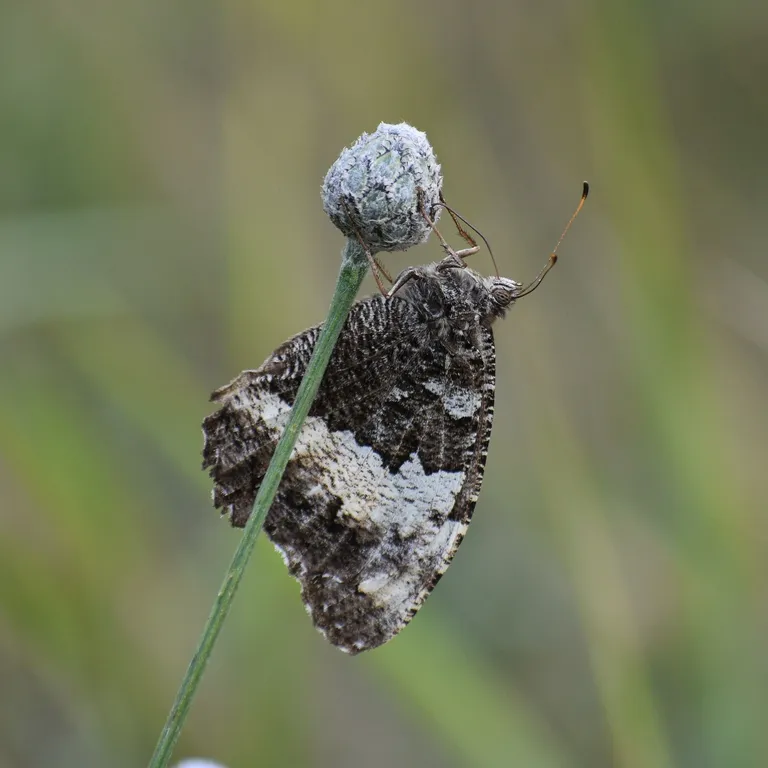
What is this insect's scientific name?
Brintesia circe
